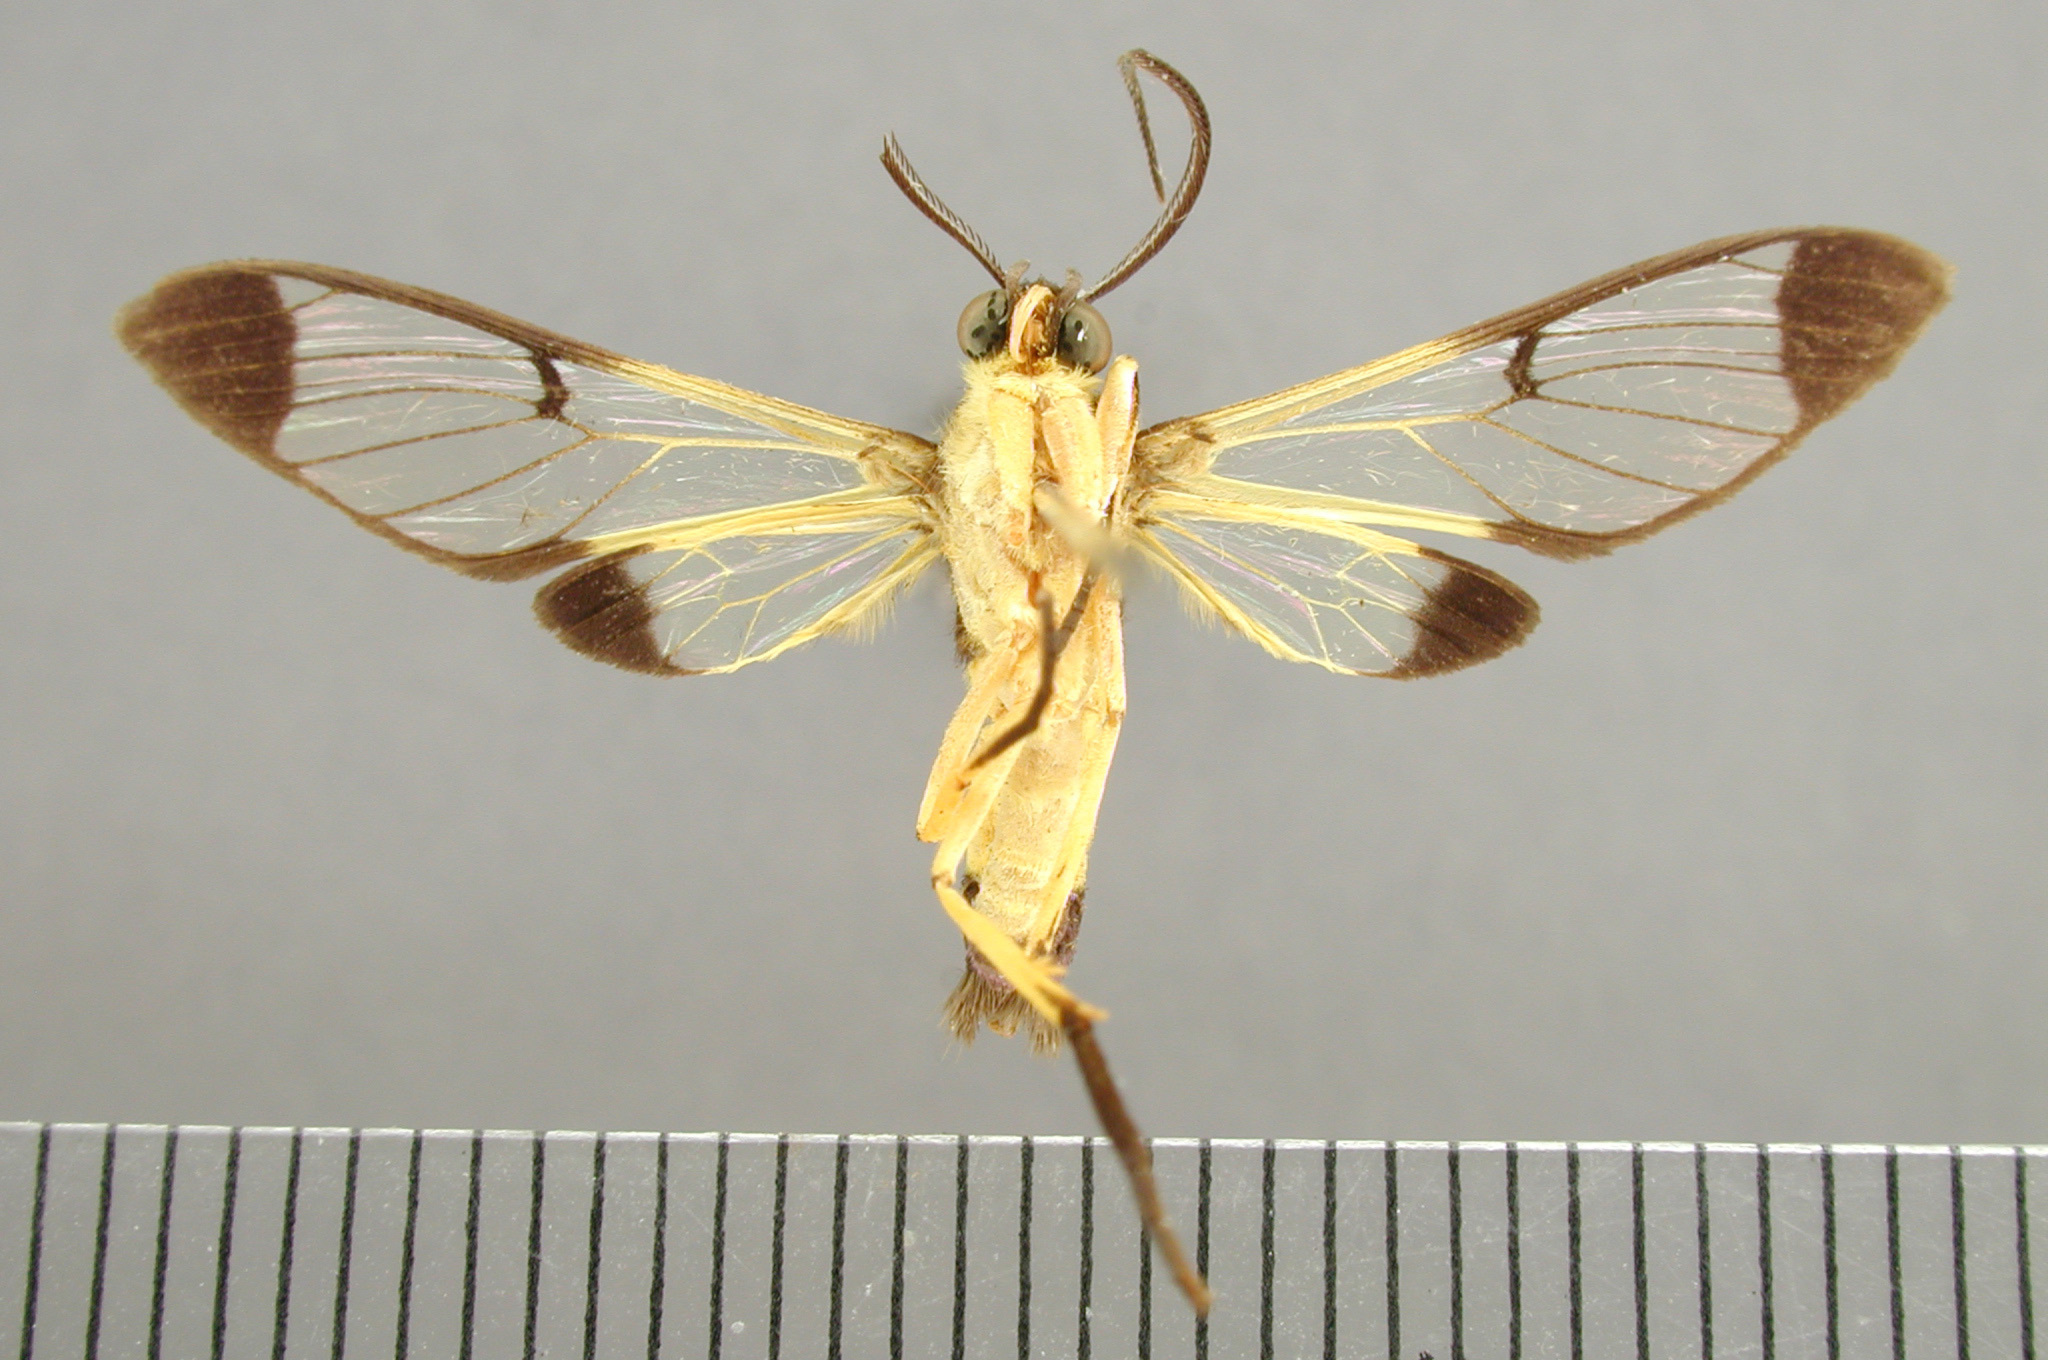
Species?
Chrysostola mellita
